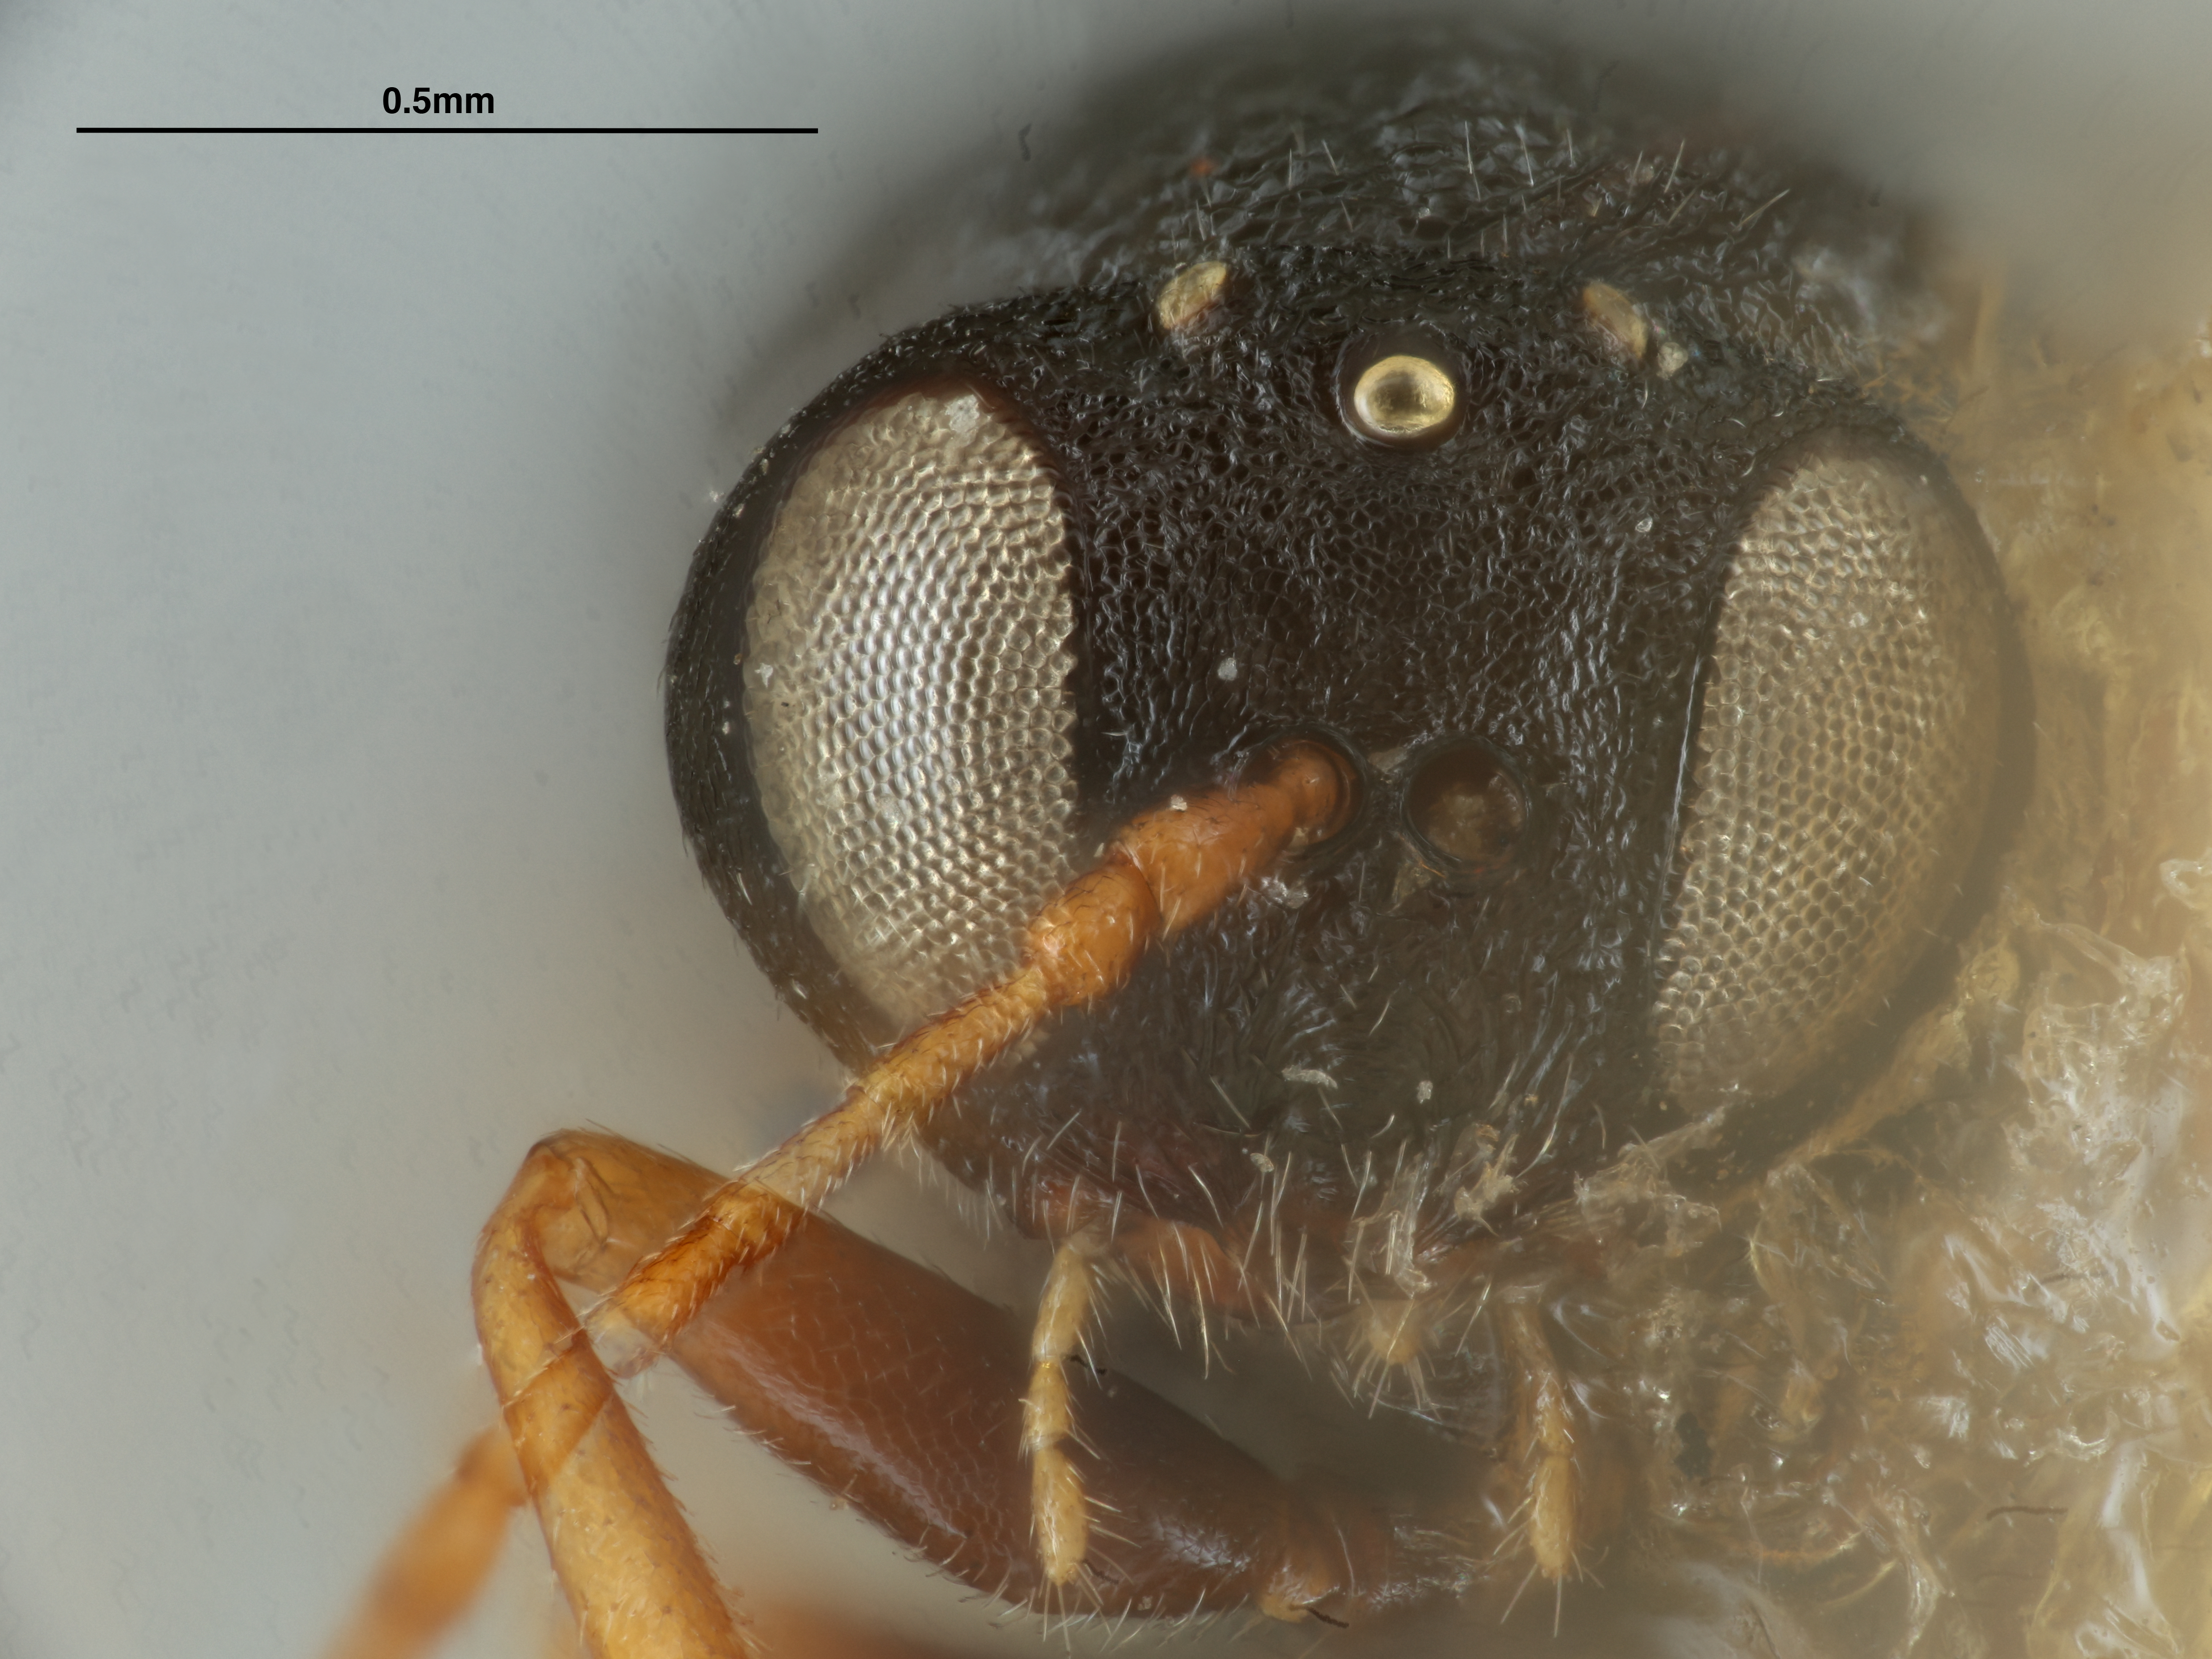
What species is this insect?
Andricus formosalis
